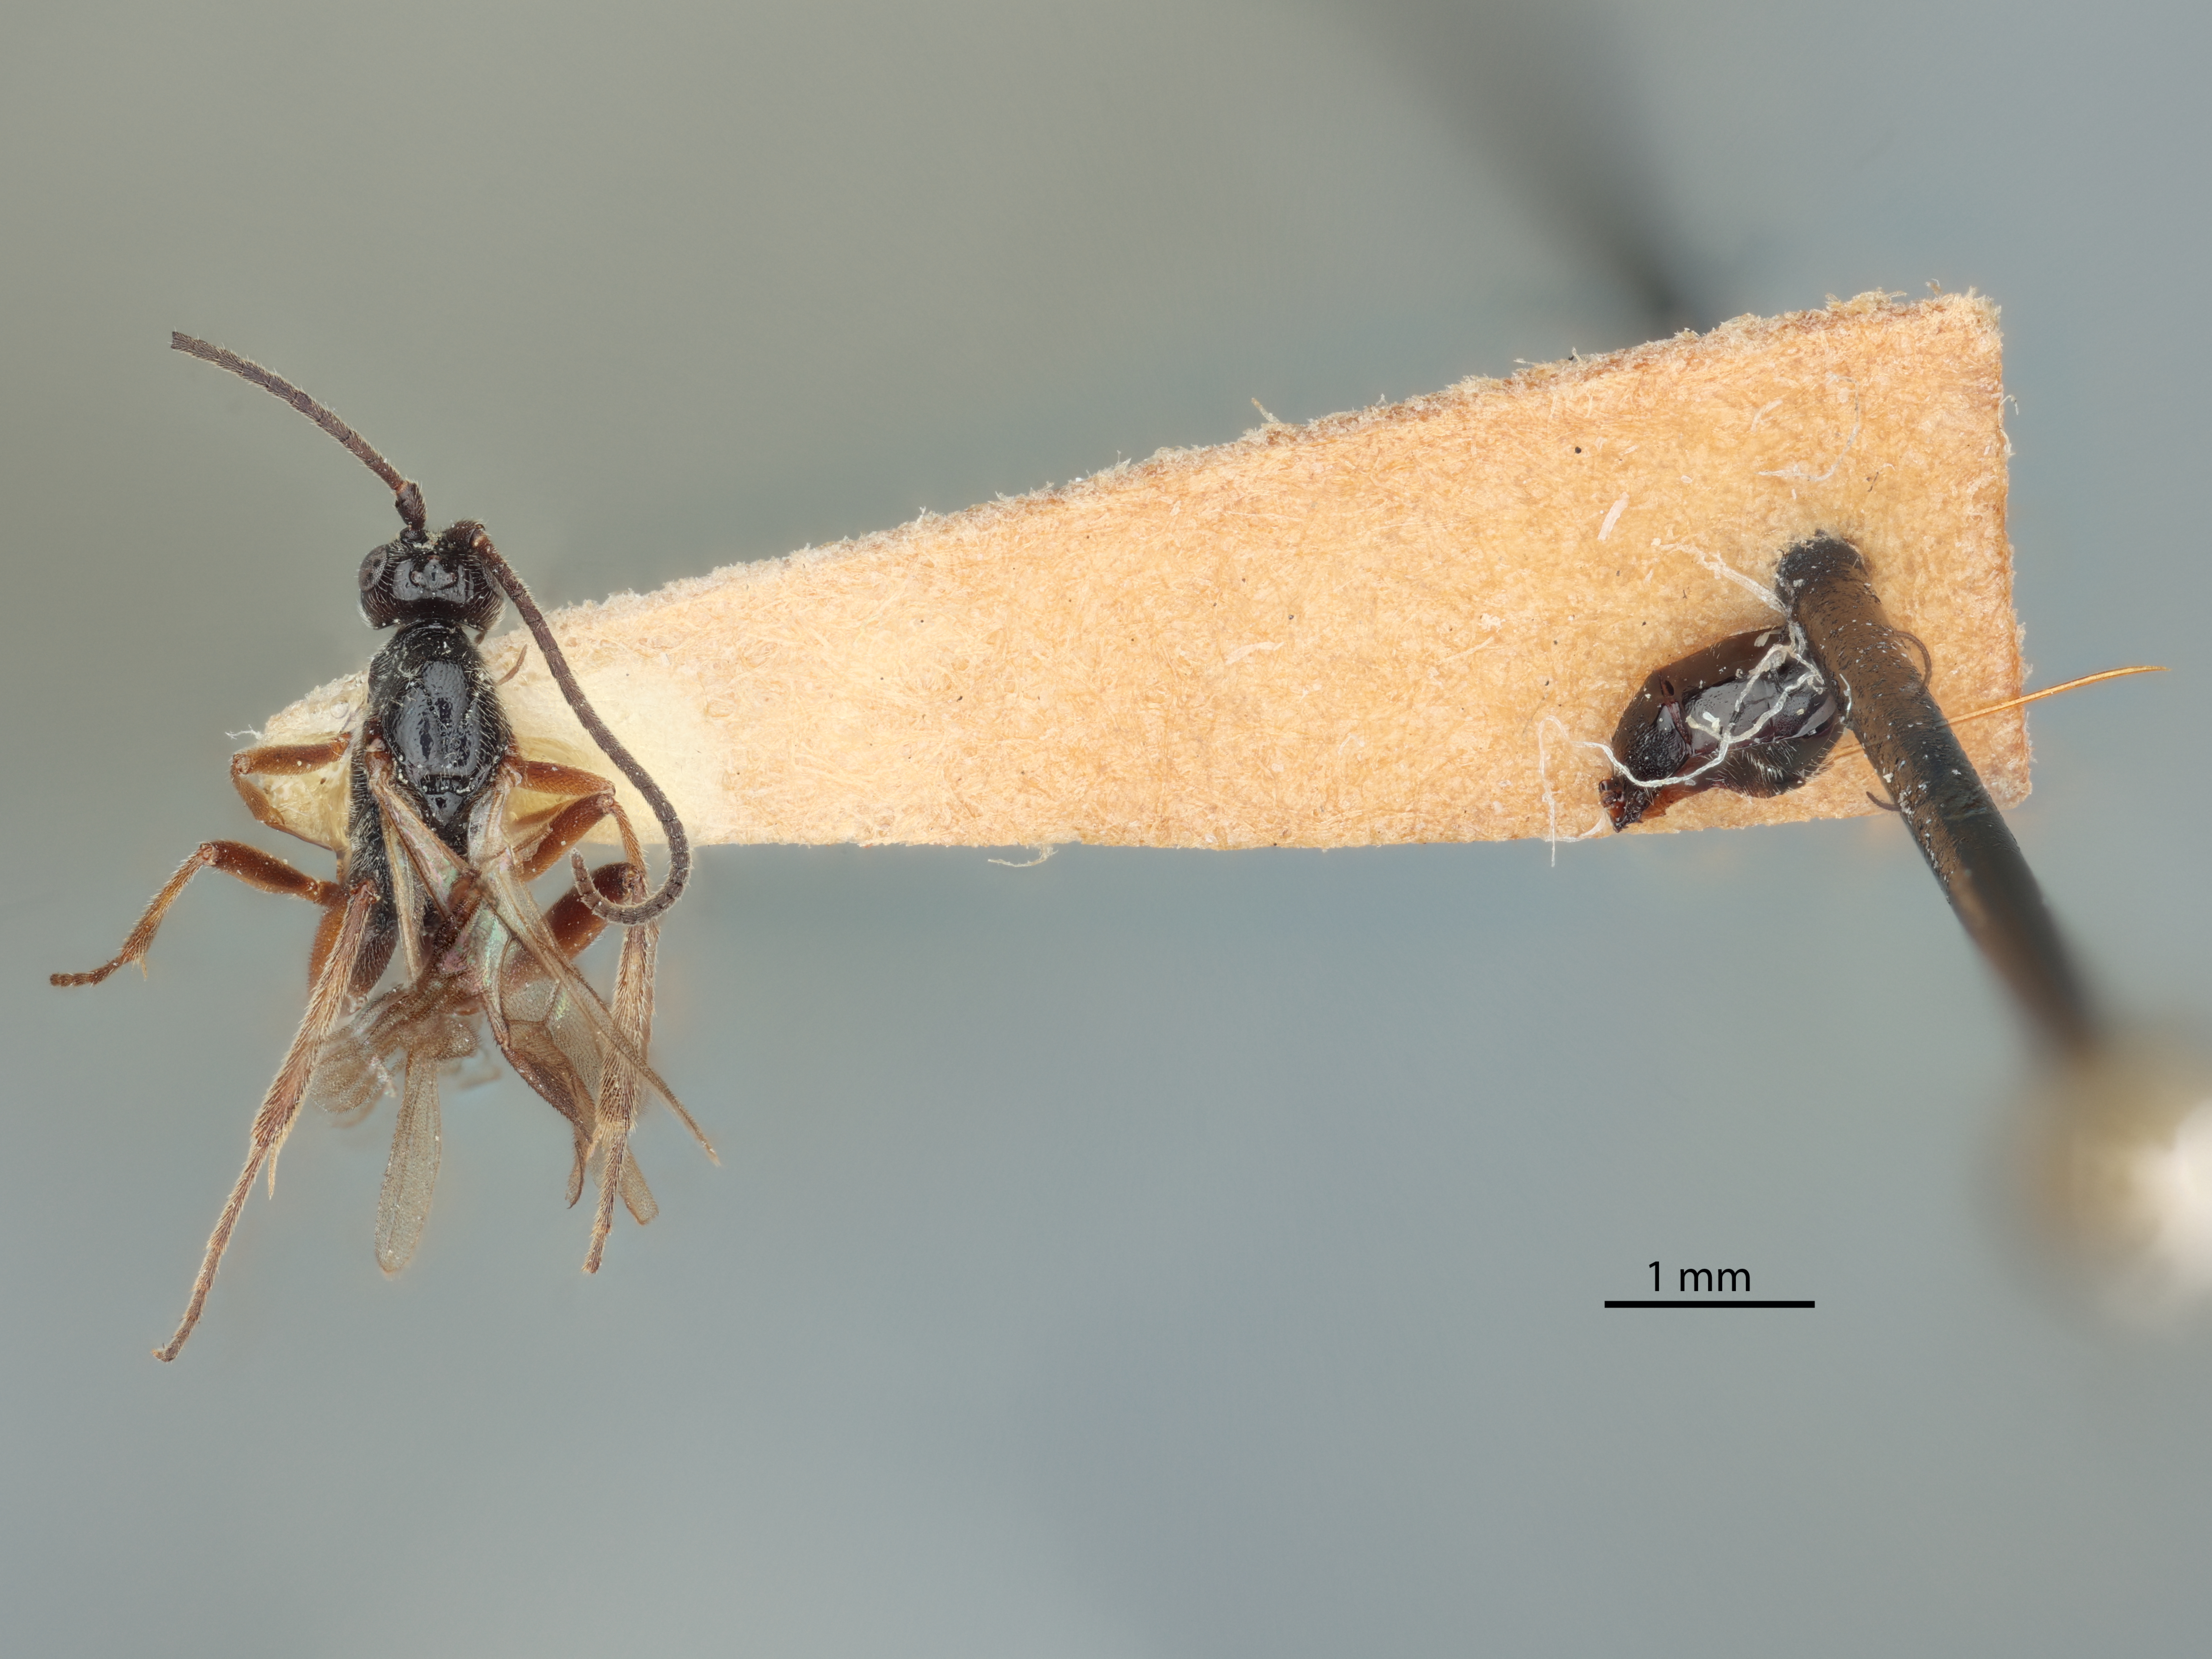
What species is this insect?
Orgilus compactus
